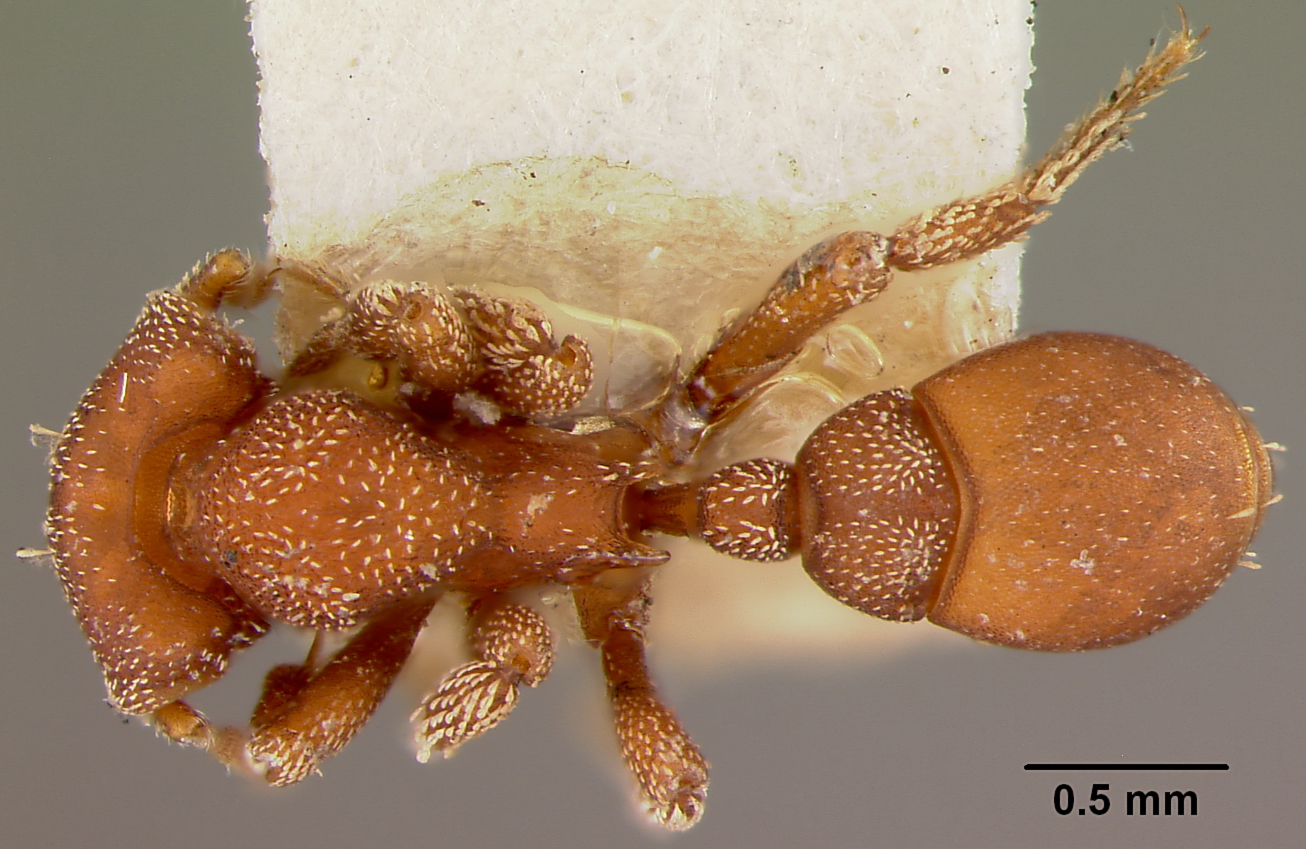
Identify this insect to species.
Rhopalothrix procera
